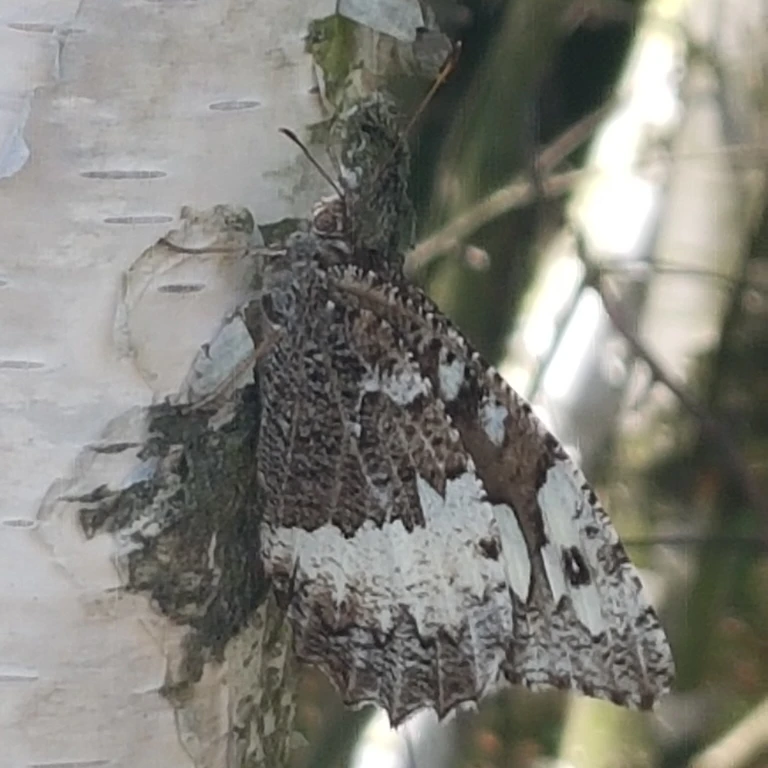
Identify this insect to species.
Brintesia circe
